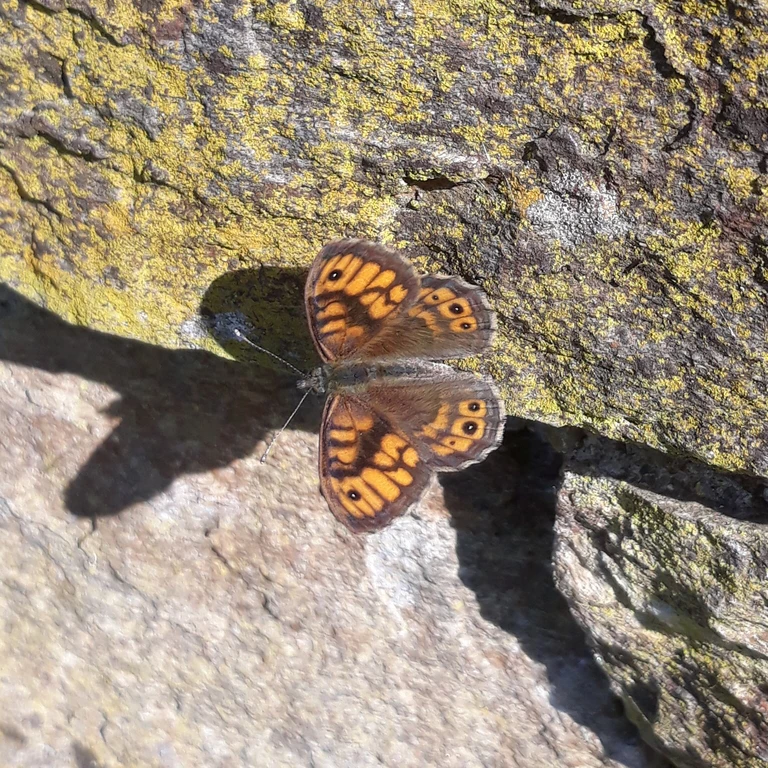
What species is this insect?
Lasiommata megera (also Pararge megera)
